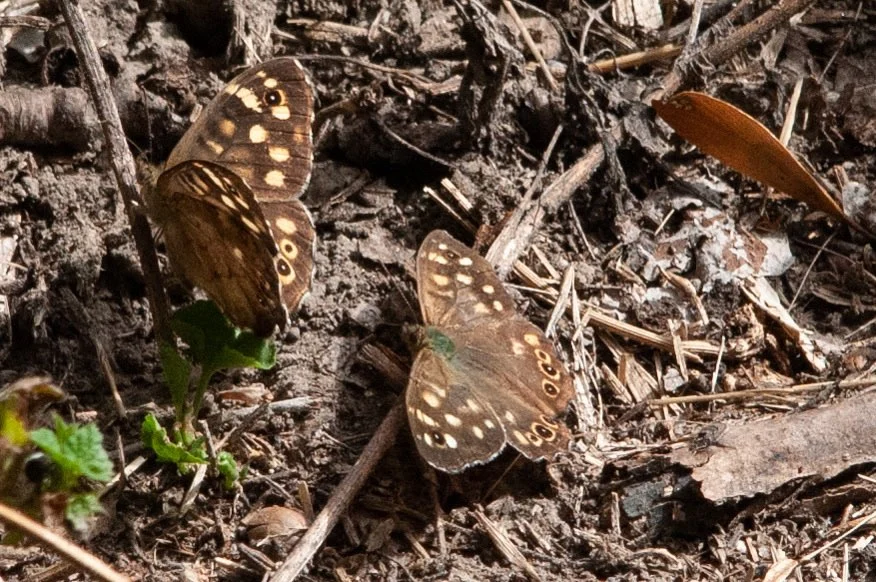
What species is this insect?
Pararge aegeria
